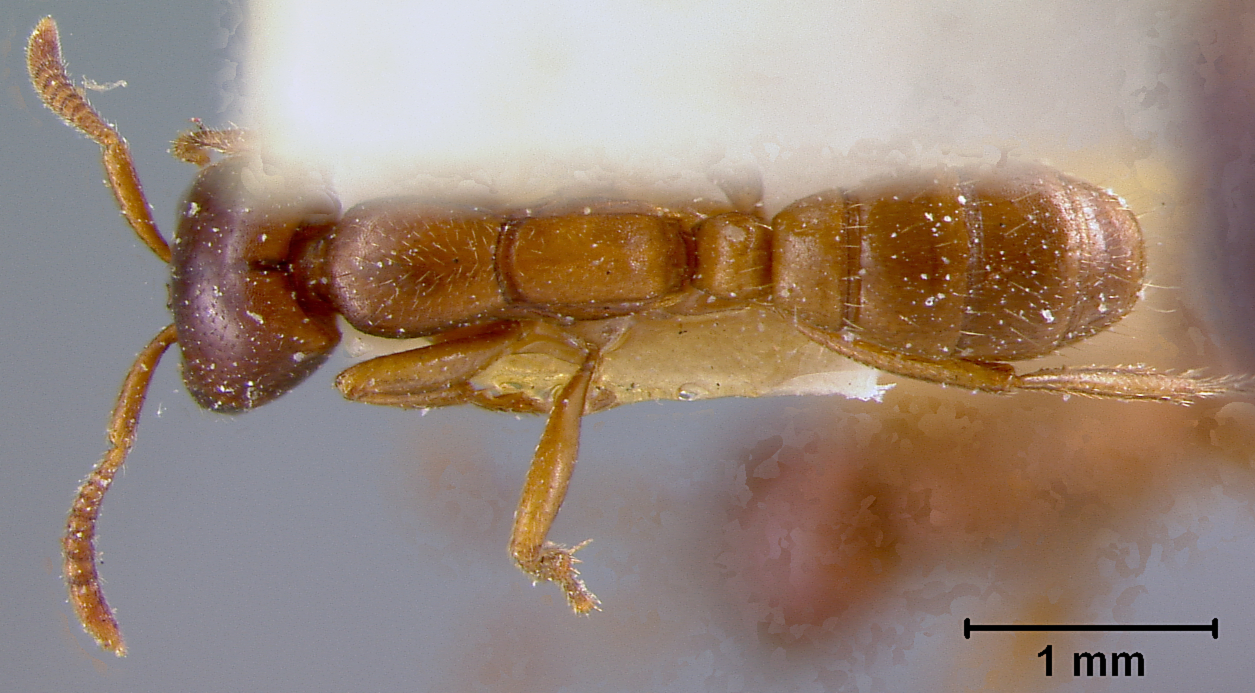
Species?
Dorylus kohli
